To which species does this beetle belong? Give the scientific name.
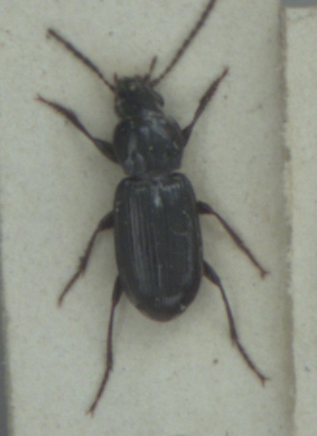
Pterostichus minor
